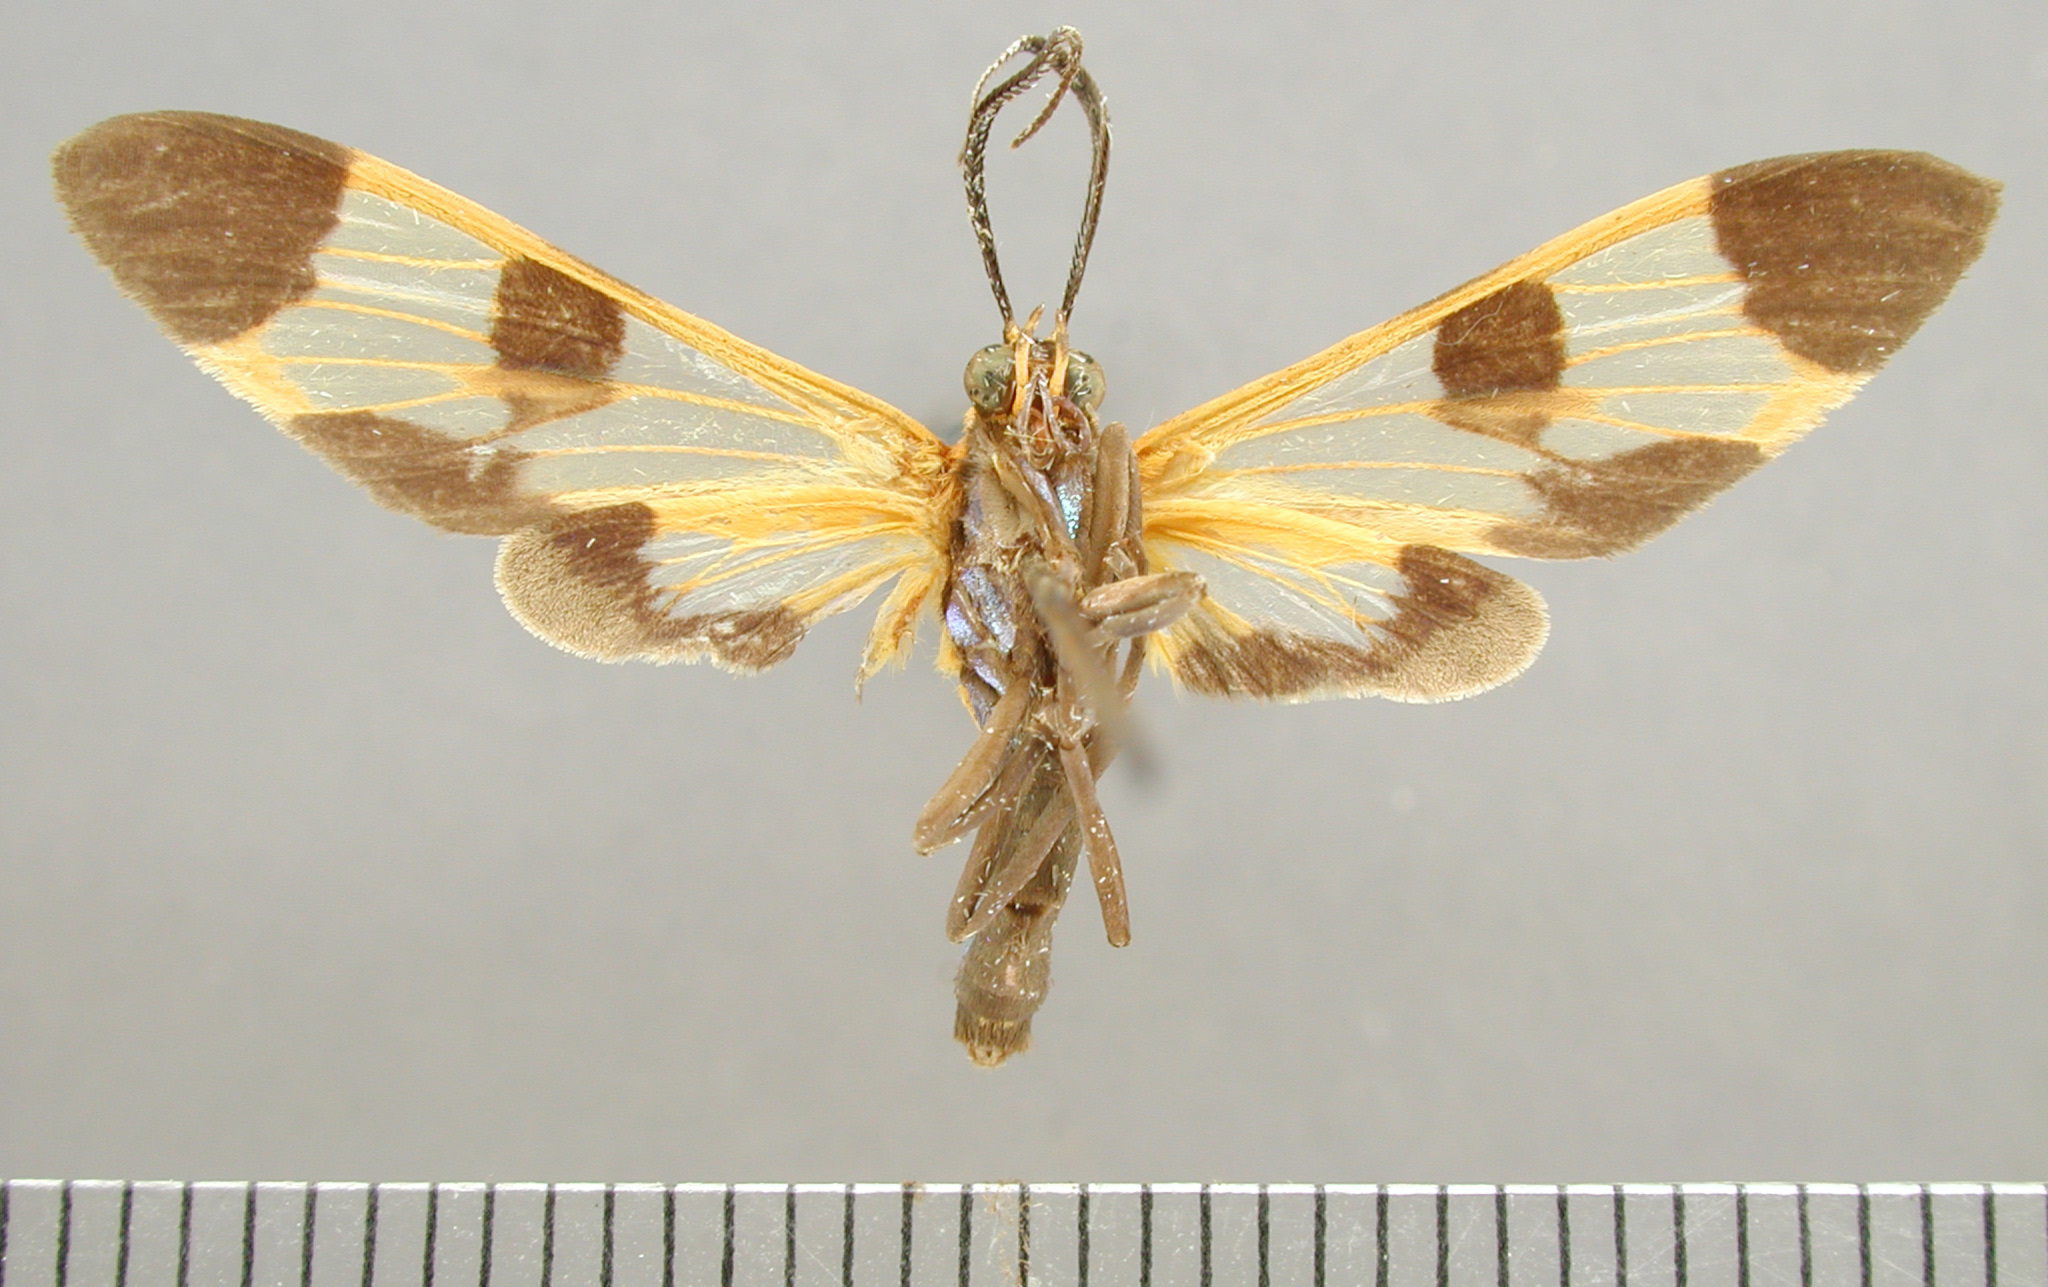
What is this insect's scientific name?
Dycladia mamha
